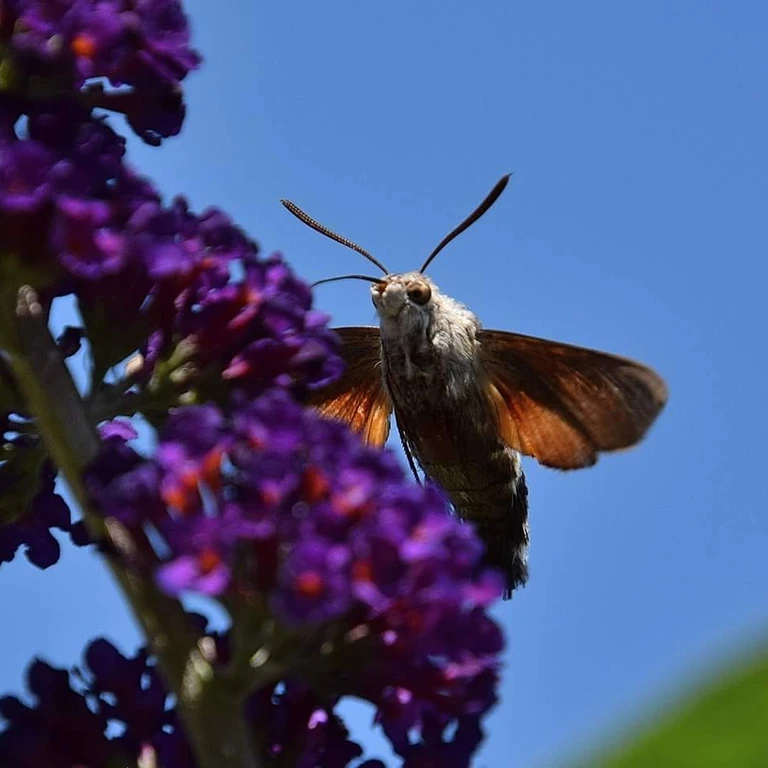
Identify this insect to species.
Macroglossum stellatarum
